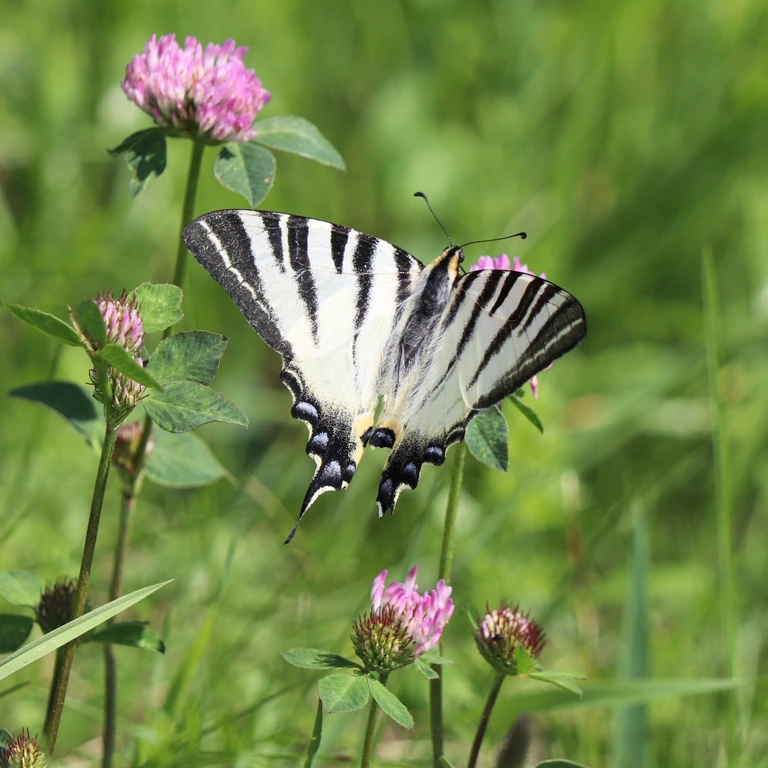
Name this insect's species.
Iphiclides podalirius
